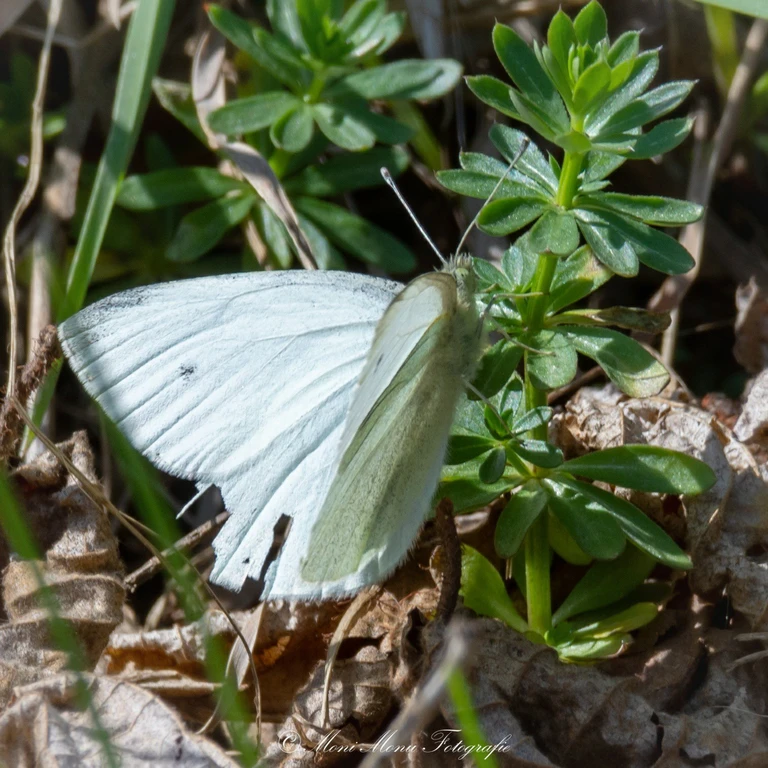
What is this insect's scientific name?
Pieris rapae
